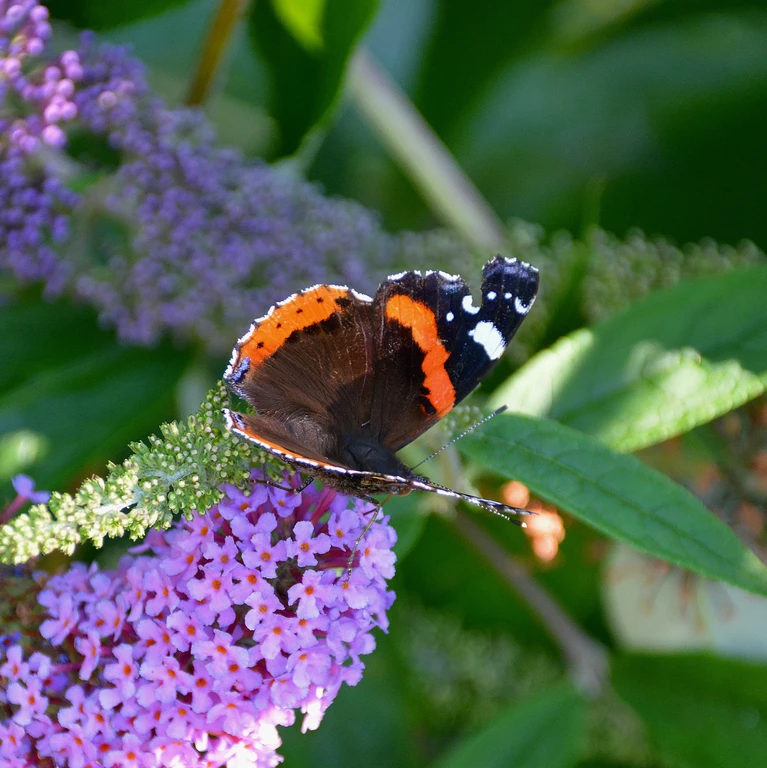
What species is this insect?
Vanessa atalanta
